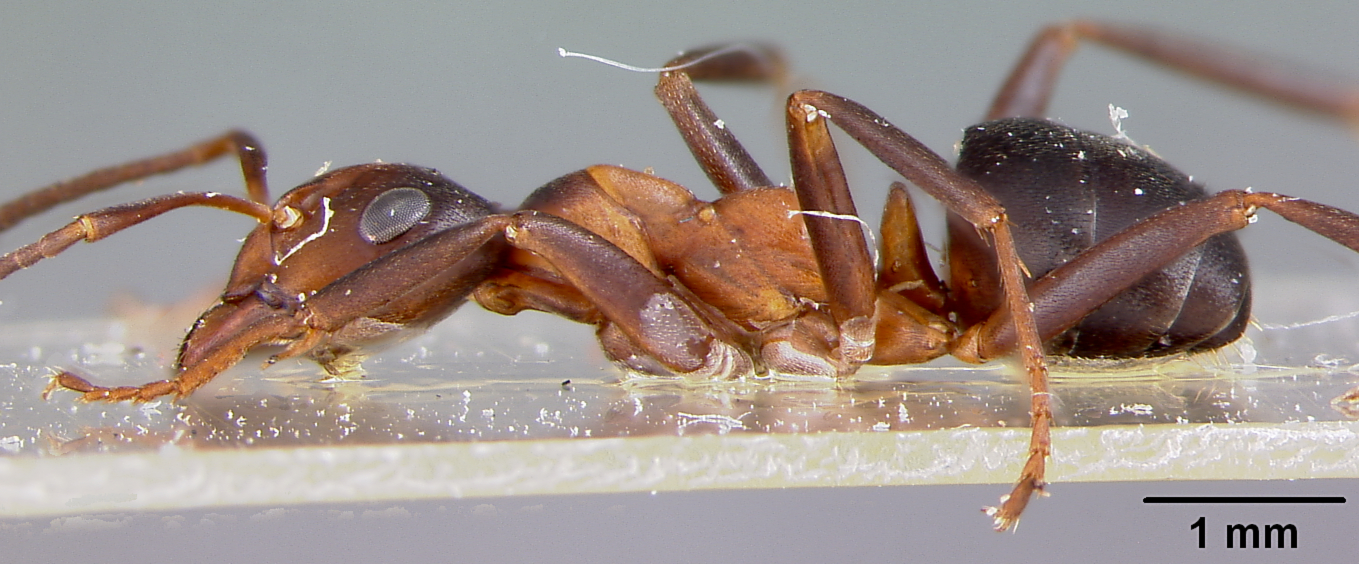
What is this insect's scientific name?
Formica naefi
